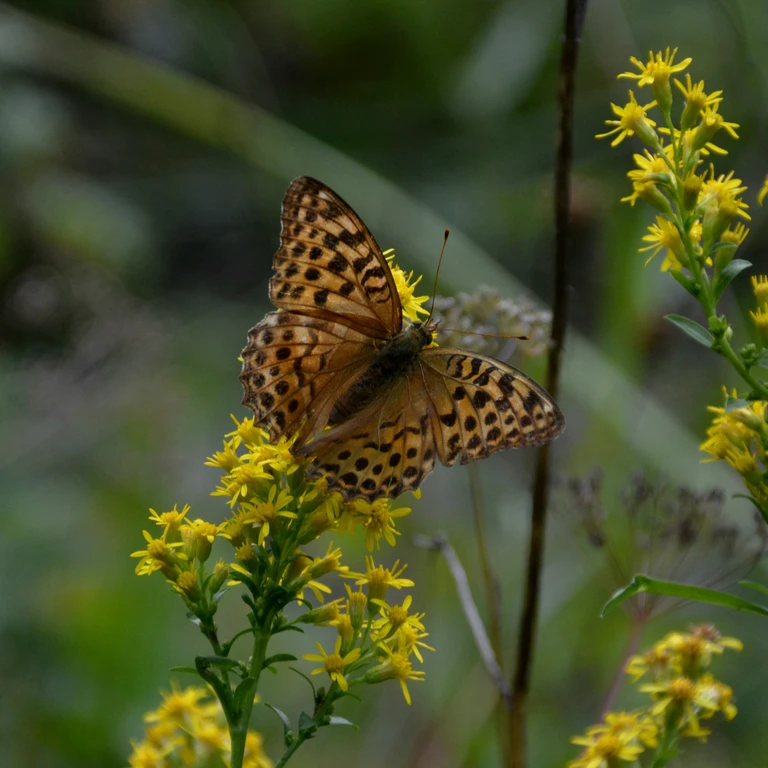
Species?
Argynnis paphia
